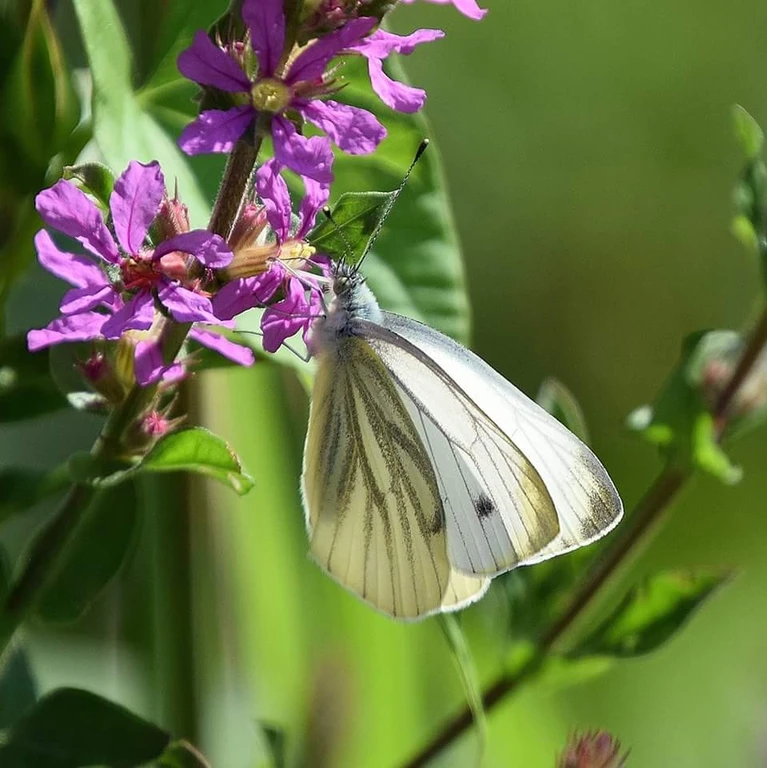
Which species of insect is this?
Pieris napi
